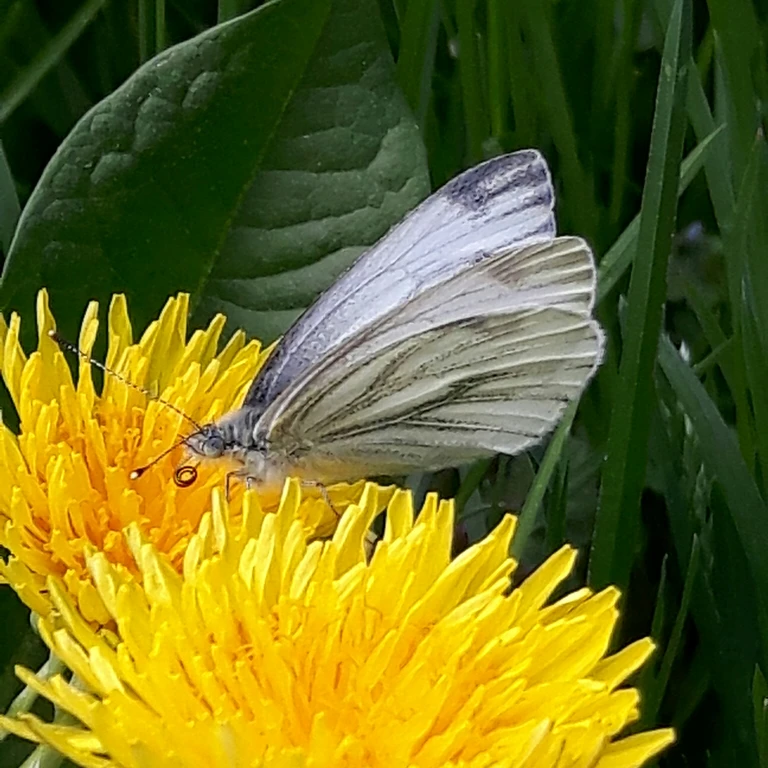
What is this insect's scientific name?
Pieris napi
